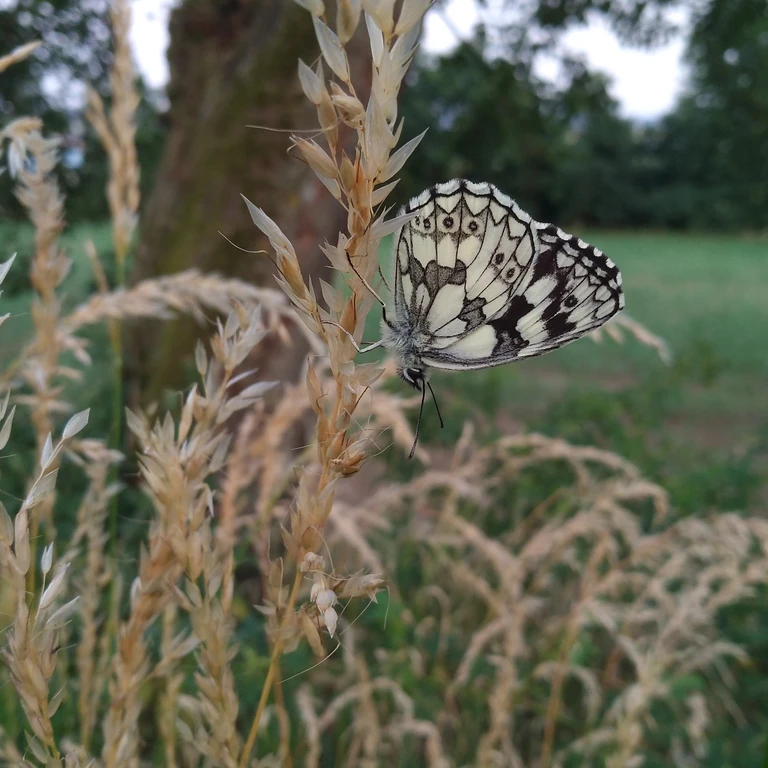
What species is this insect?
Melanargia galathea
